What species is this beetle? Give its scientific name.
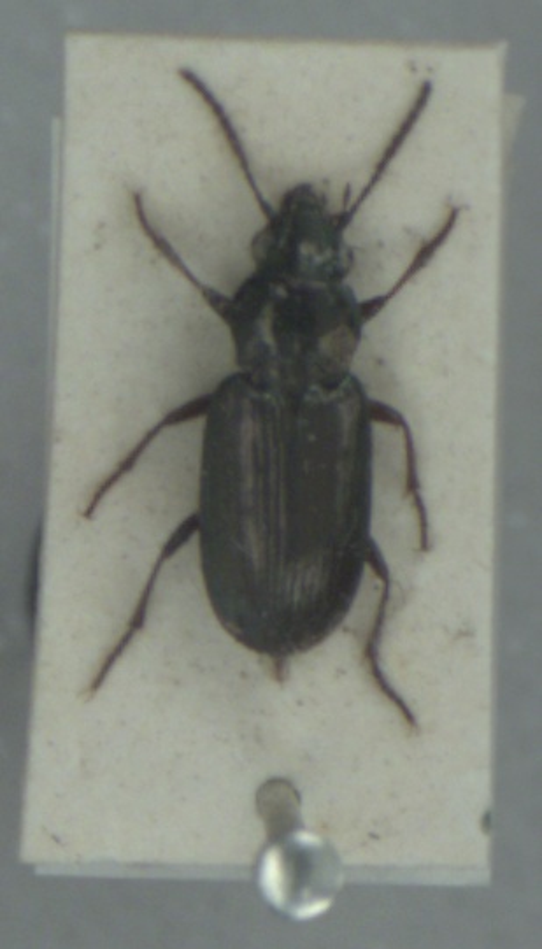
Pogonus littoralis
